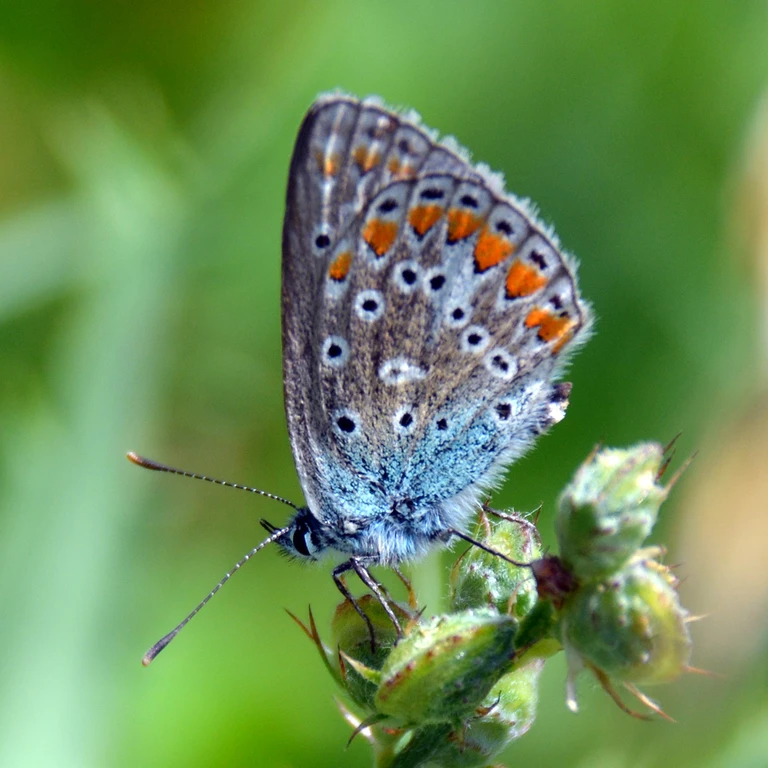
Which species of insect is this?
Polyommatus icarus
